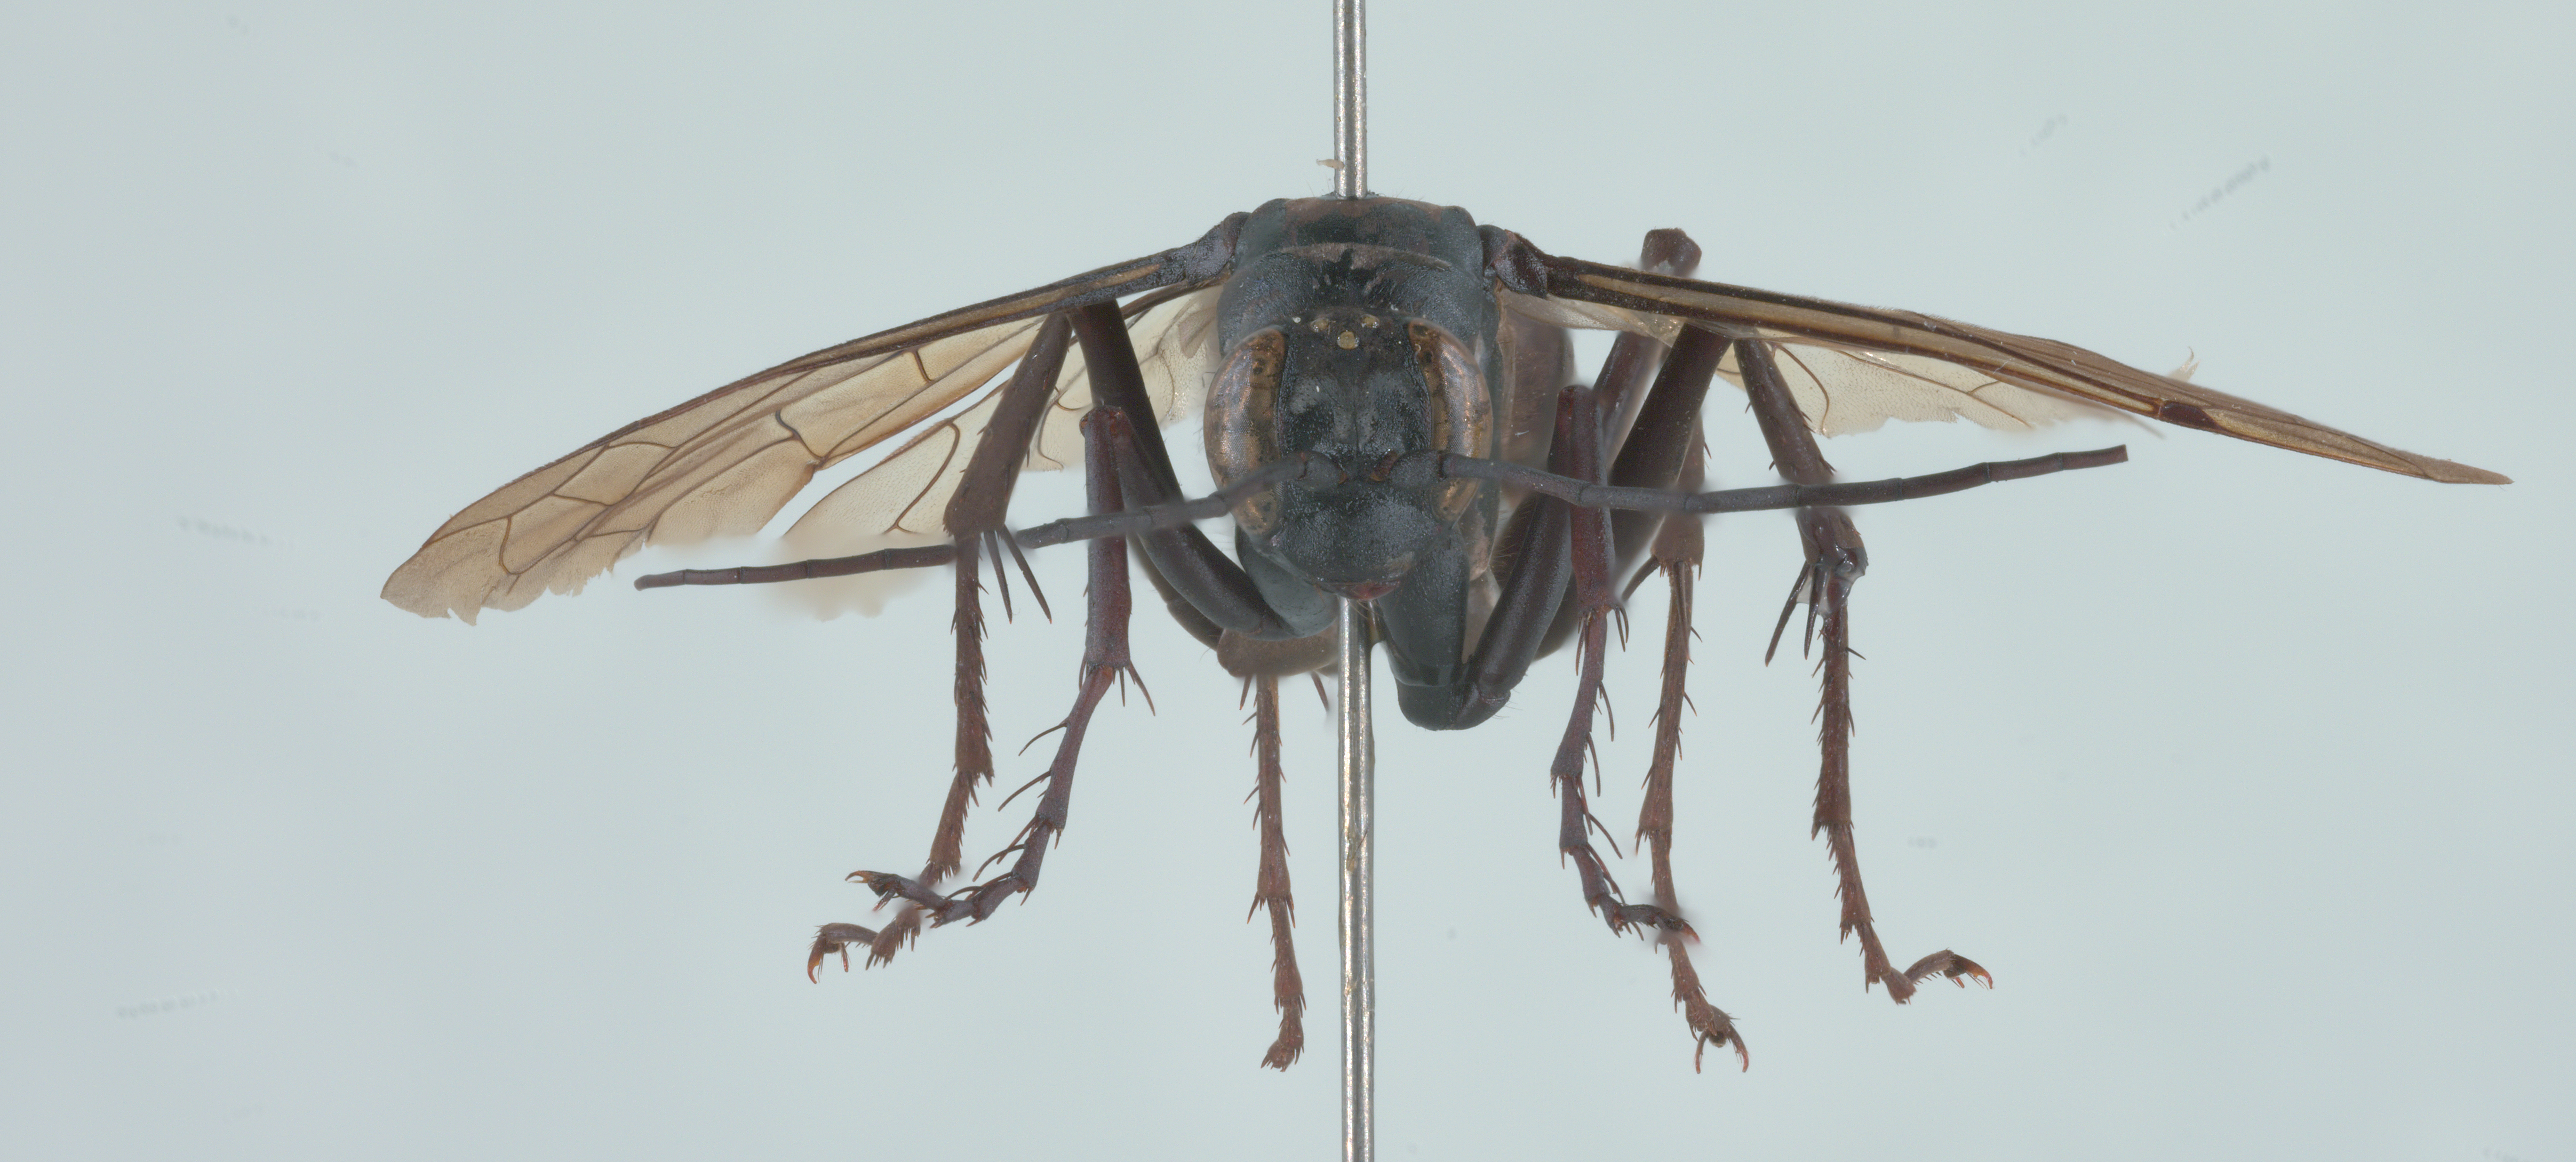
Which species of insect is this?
Tachypompilus analis
